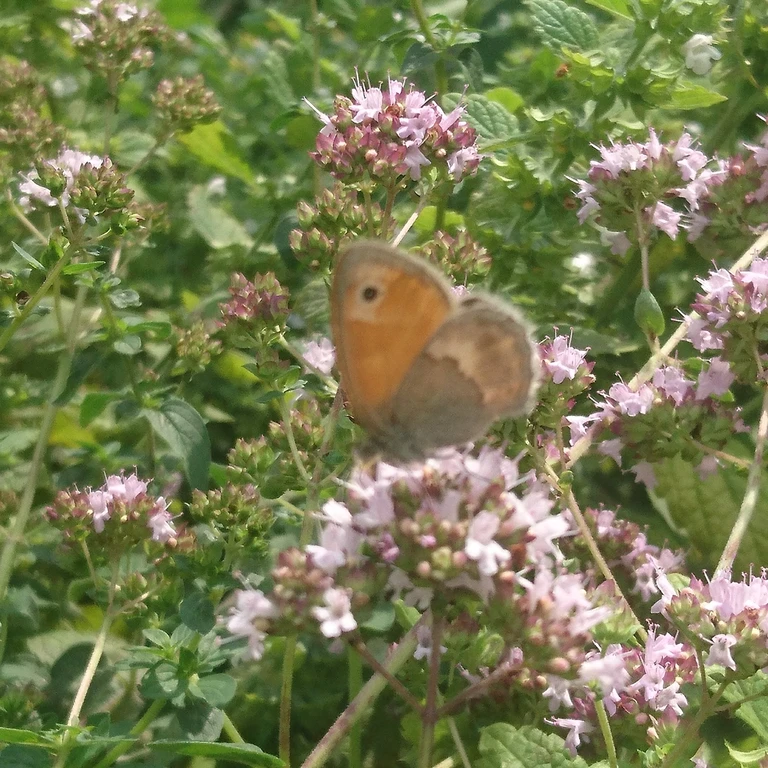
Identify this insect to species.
Coenonympha pamphilus
